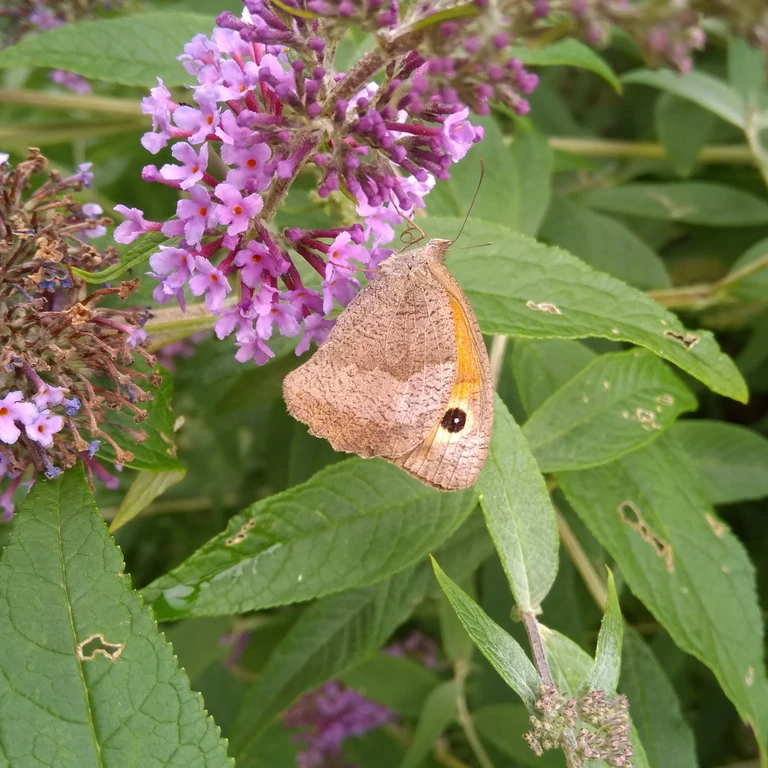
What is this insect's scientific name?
Maniola jurtina
